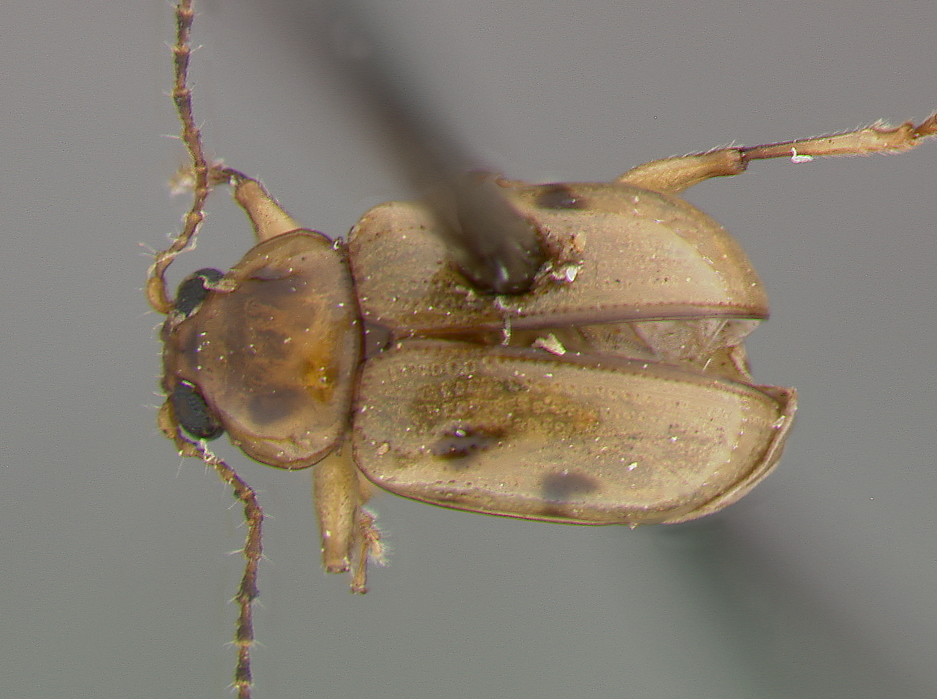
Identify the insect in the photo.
Metachroma maniocae
